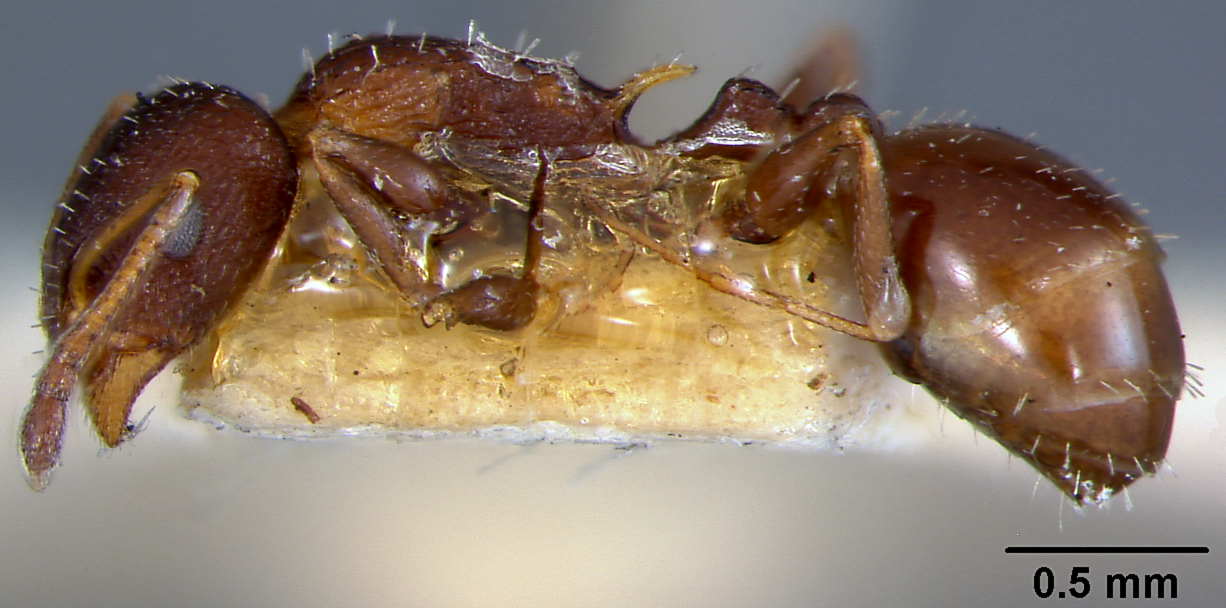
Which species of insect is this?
Leptothorax flavispinus
